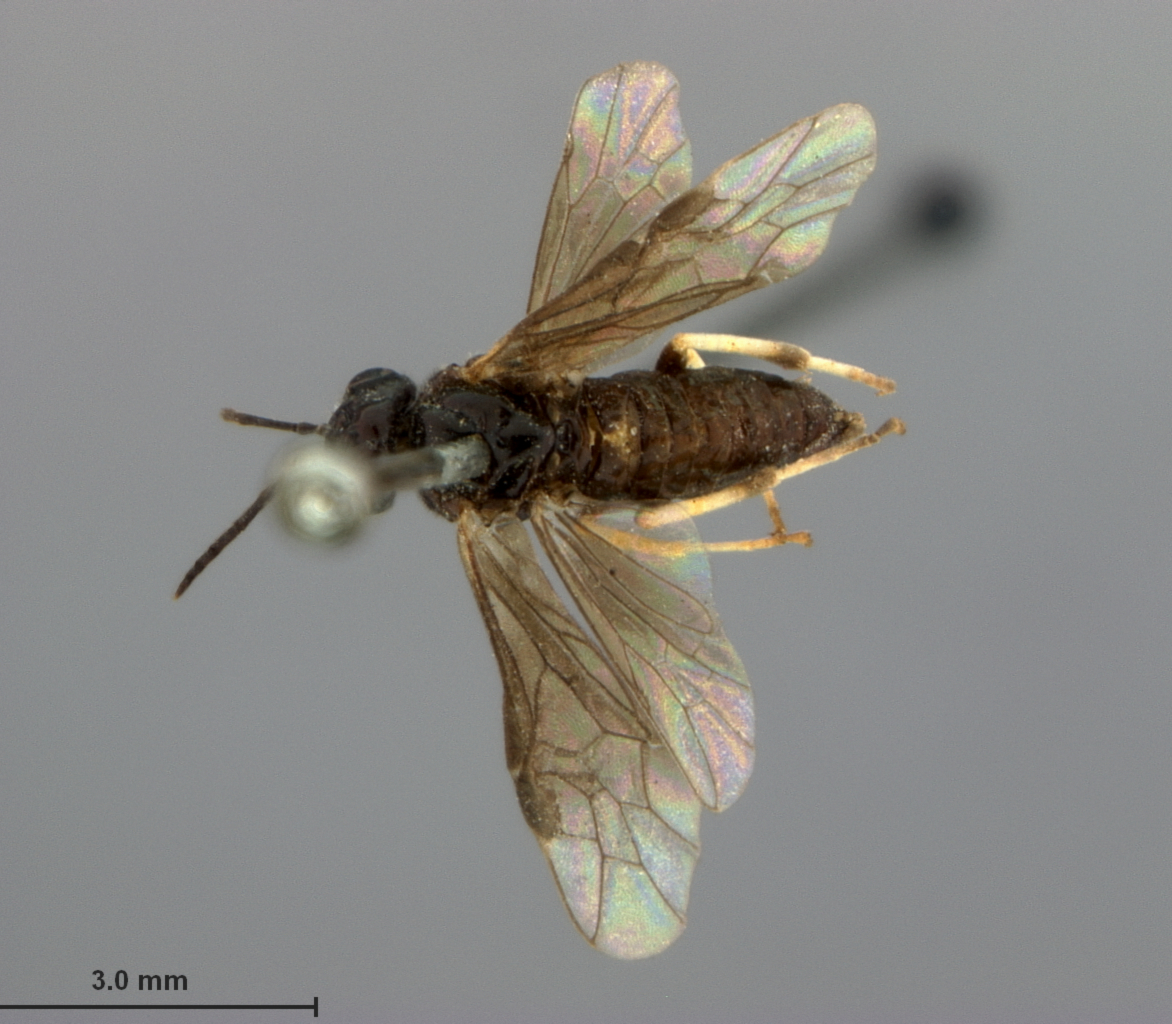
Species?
Monostegia quercuscoccineae
